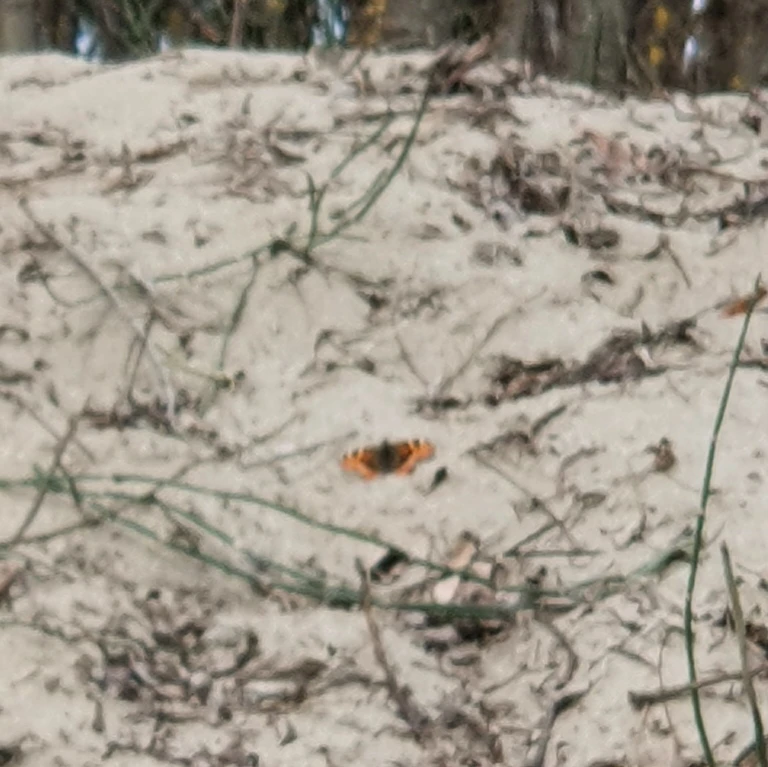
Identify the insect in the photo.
Aglais urticae
